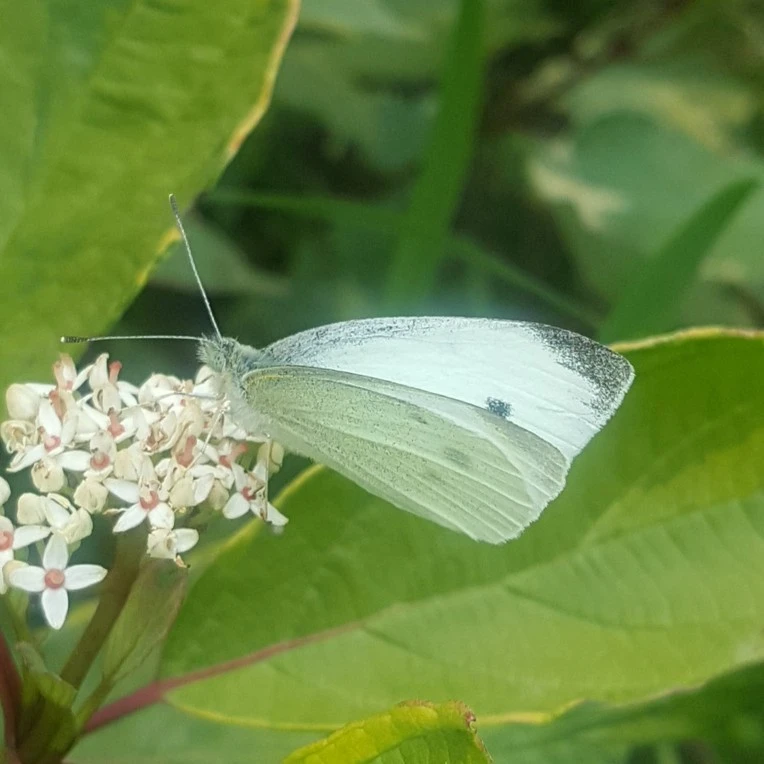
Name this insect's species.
Pieris rapae
